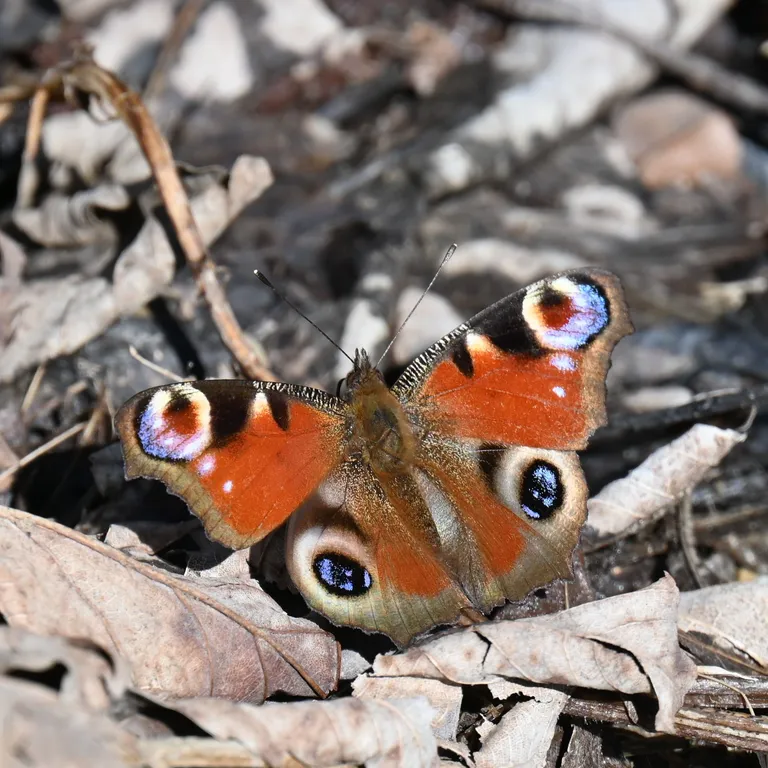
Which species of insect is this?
Aglais io
